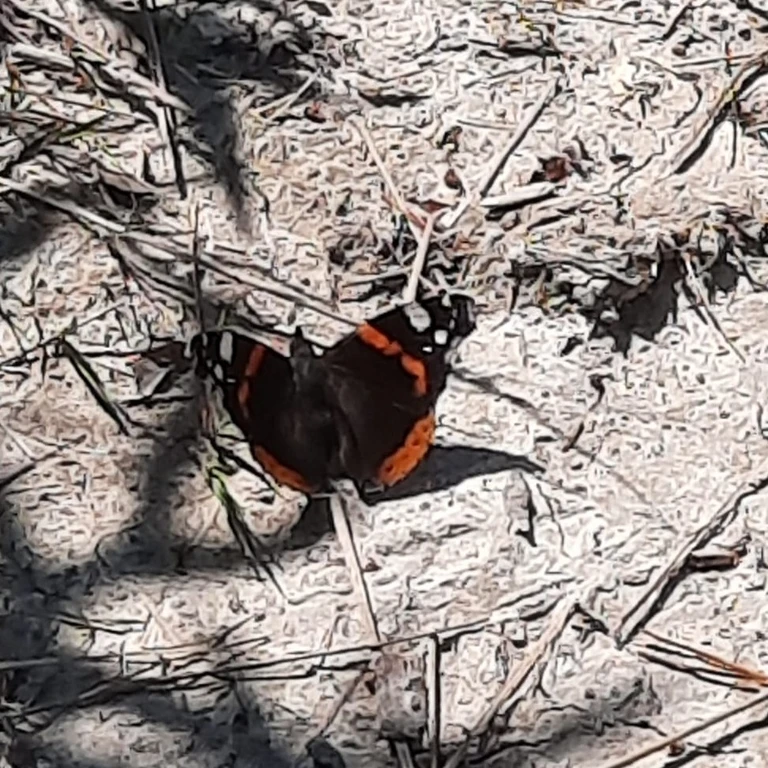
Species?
Vanessa atalanta
